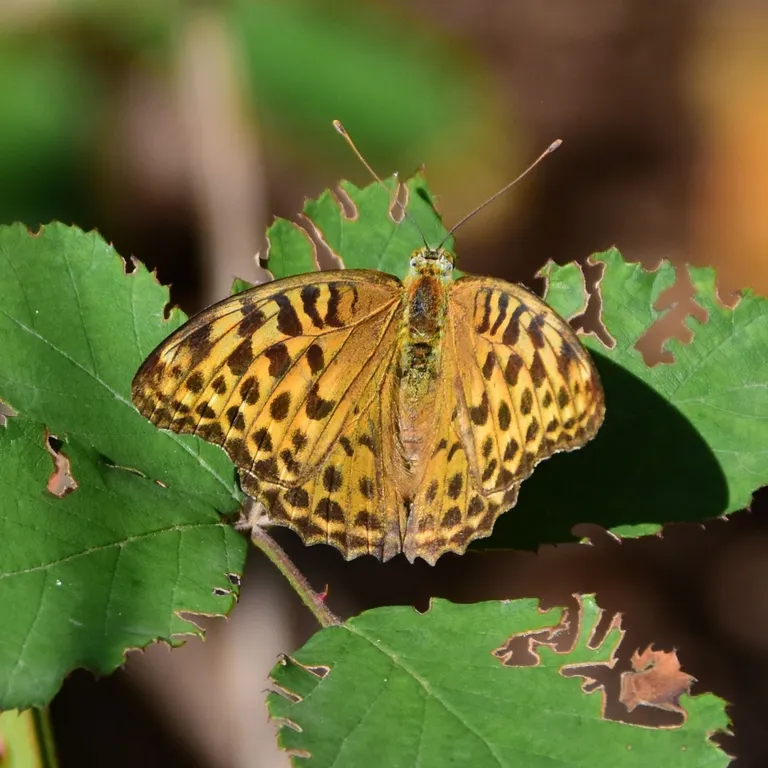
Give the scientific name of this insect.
Argynnis paphia
